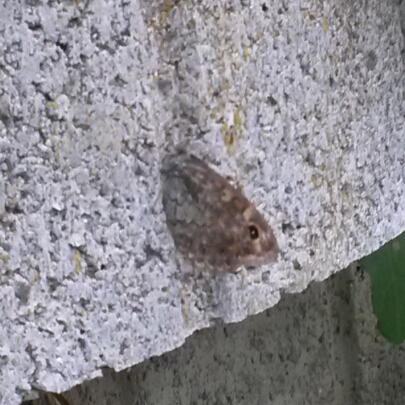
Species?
Lasiommata megera (also Pararge megera)
